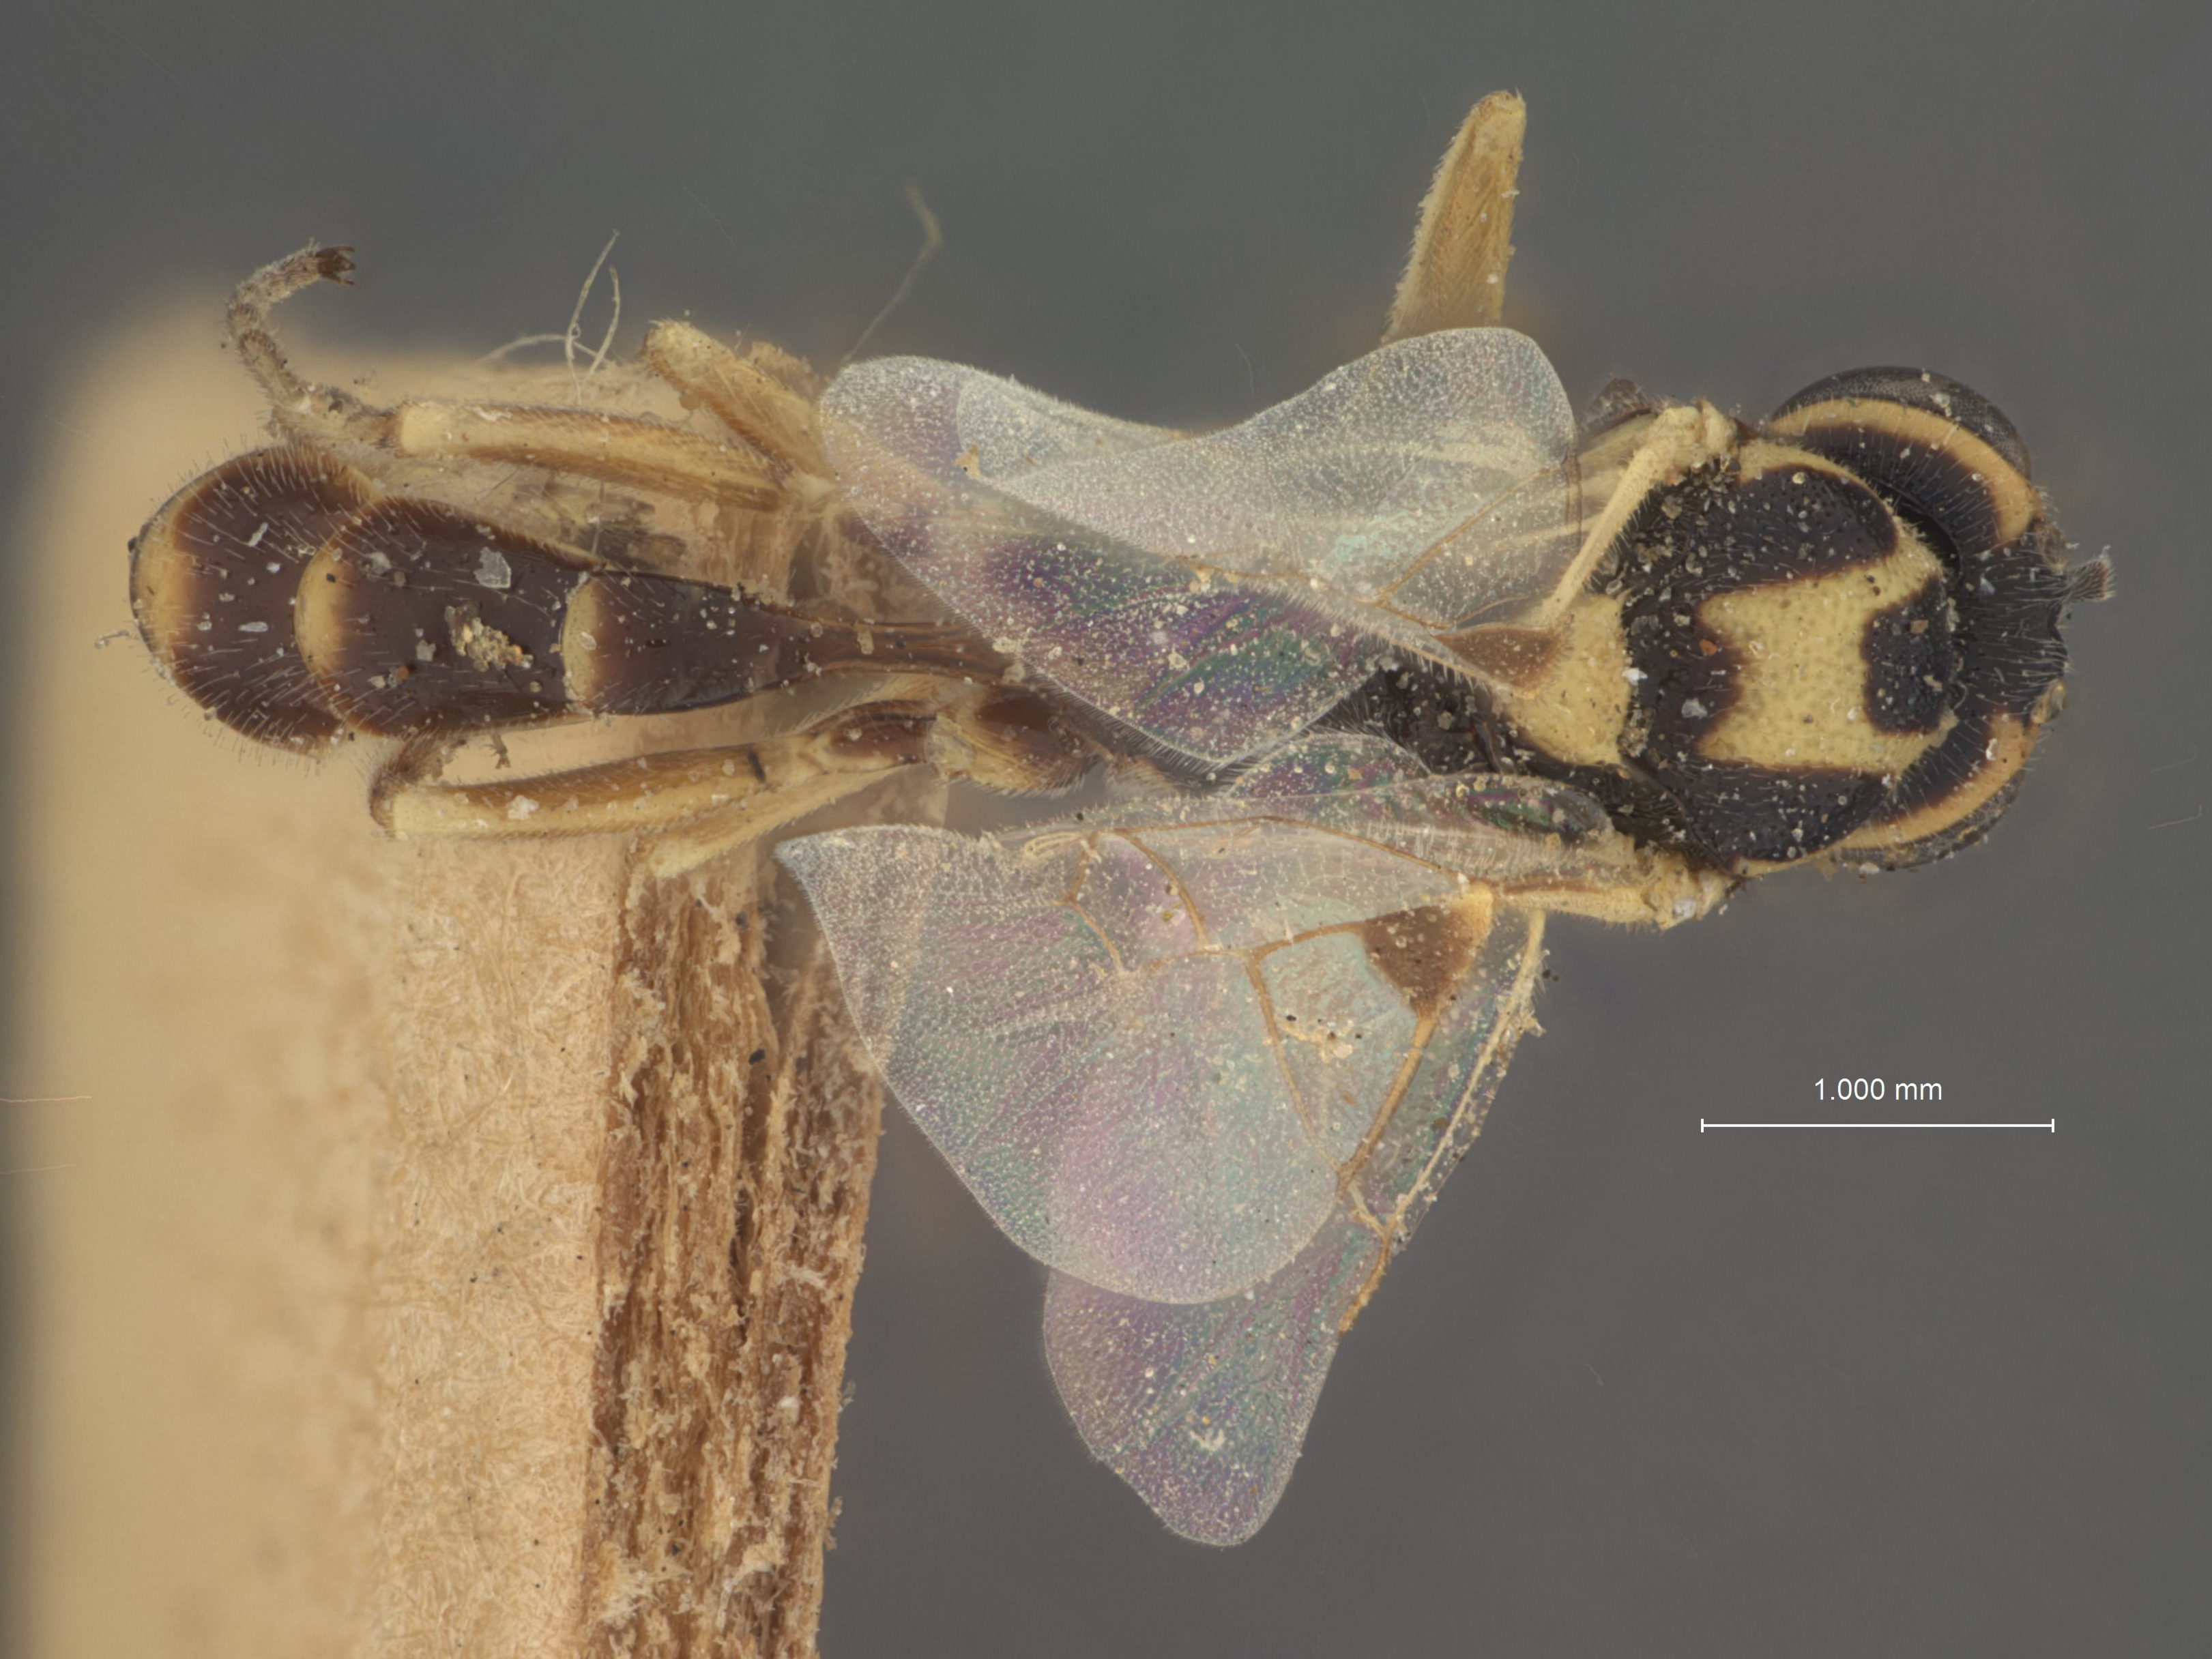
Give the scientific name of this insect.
Cremastus ashmeadii
